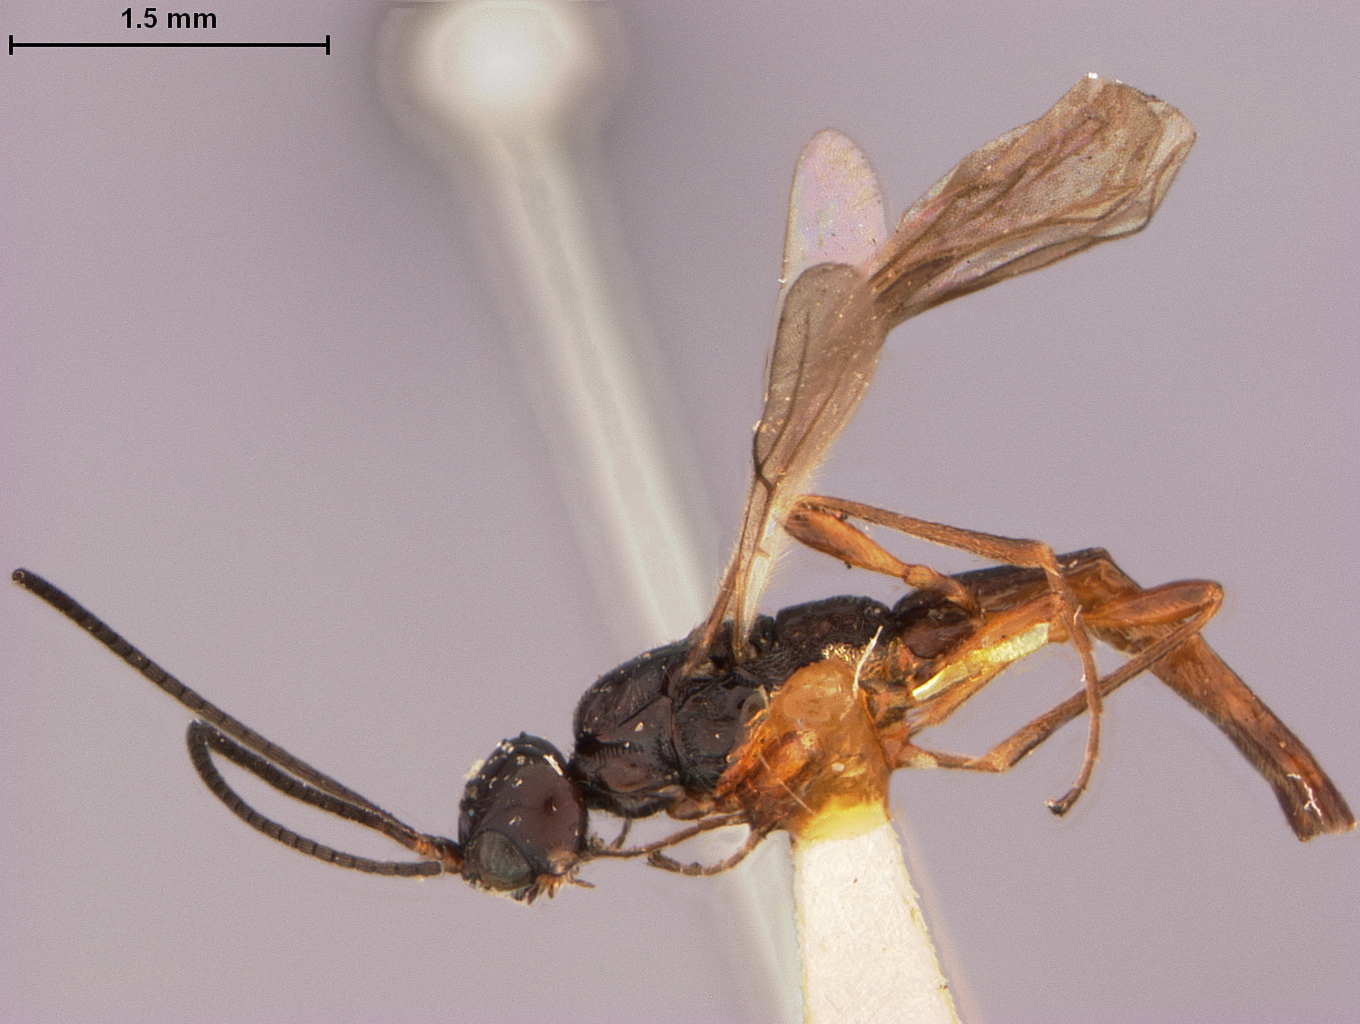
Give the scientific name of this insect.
Coelinius longulus
